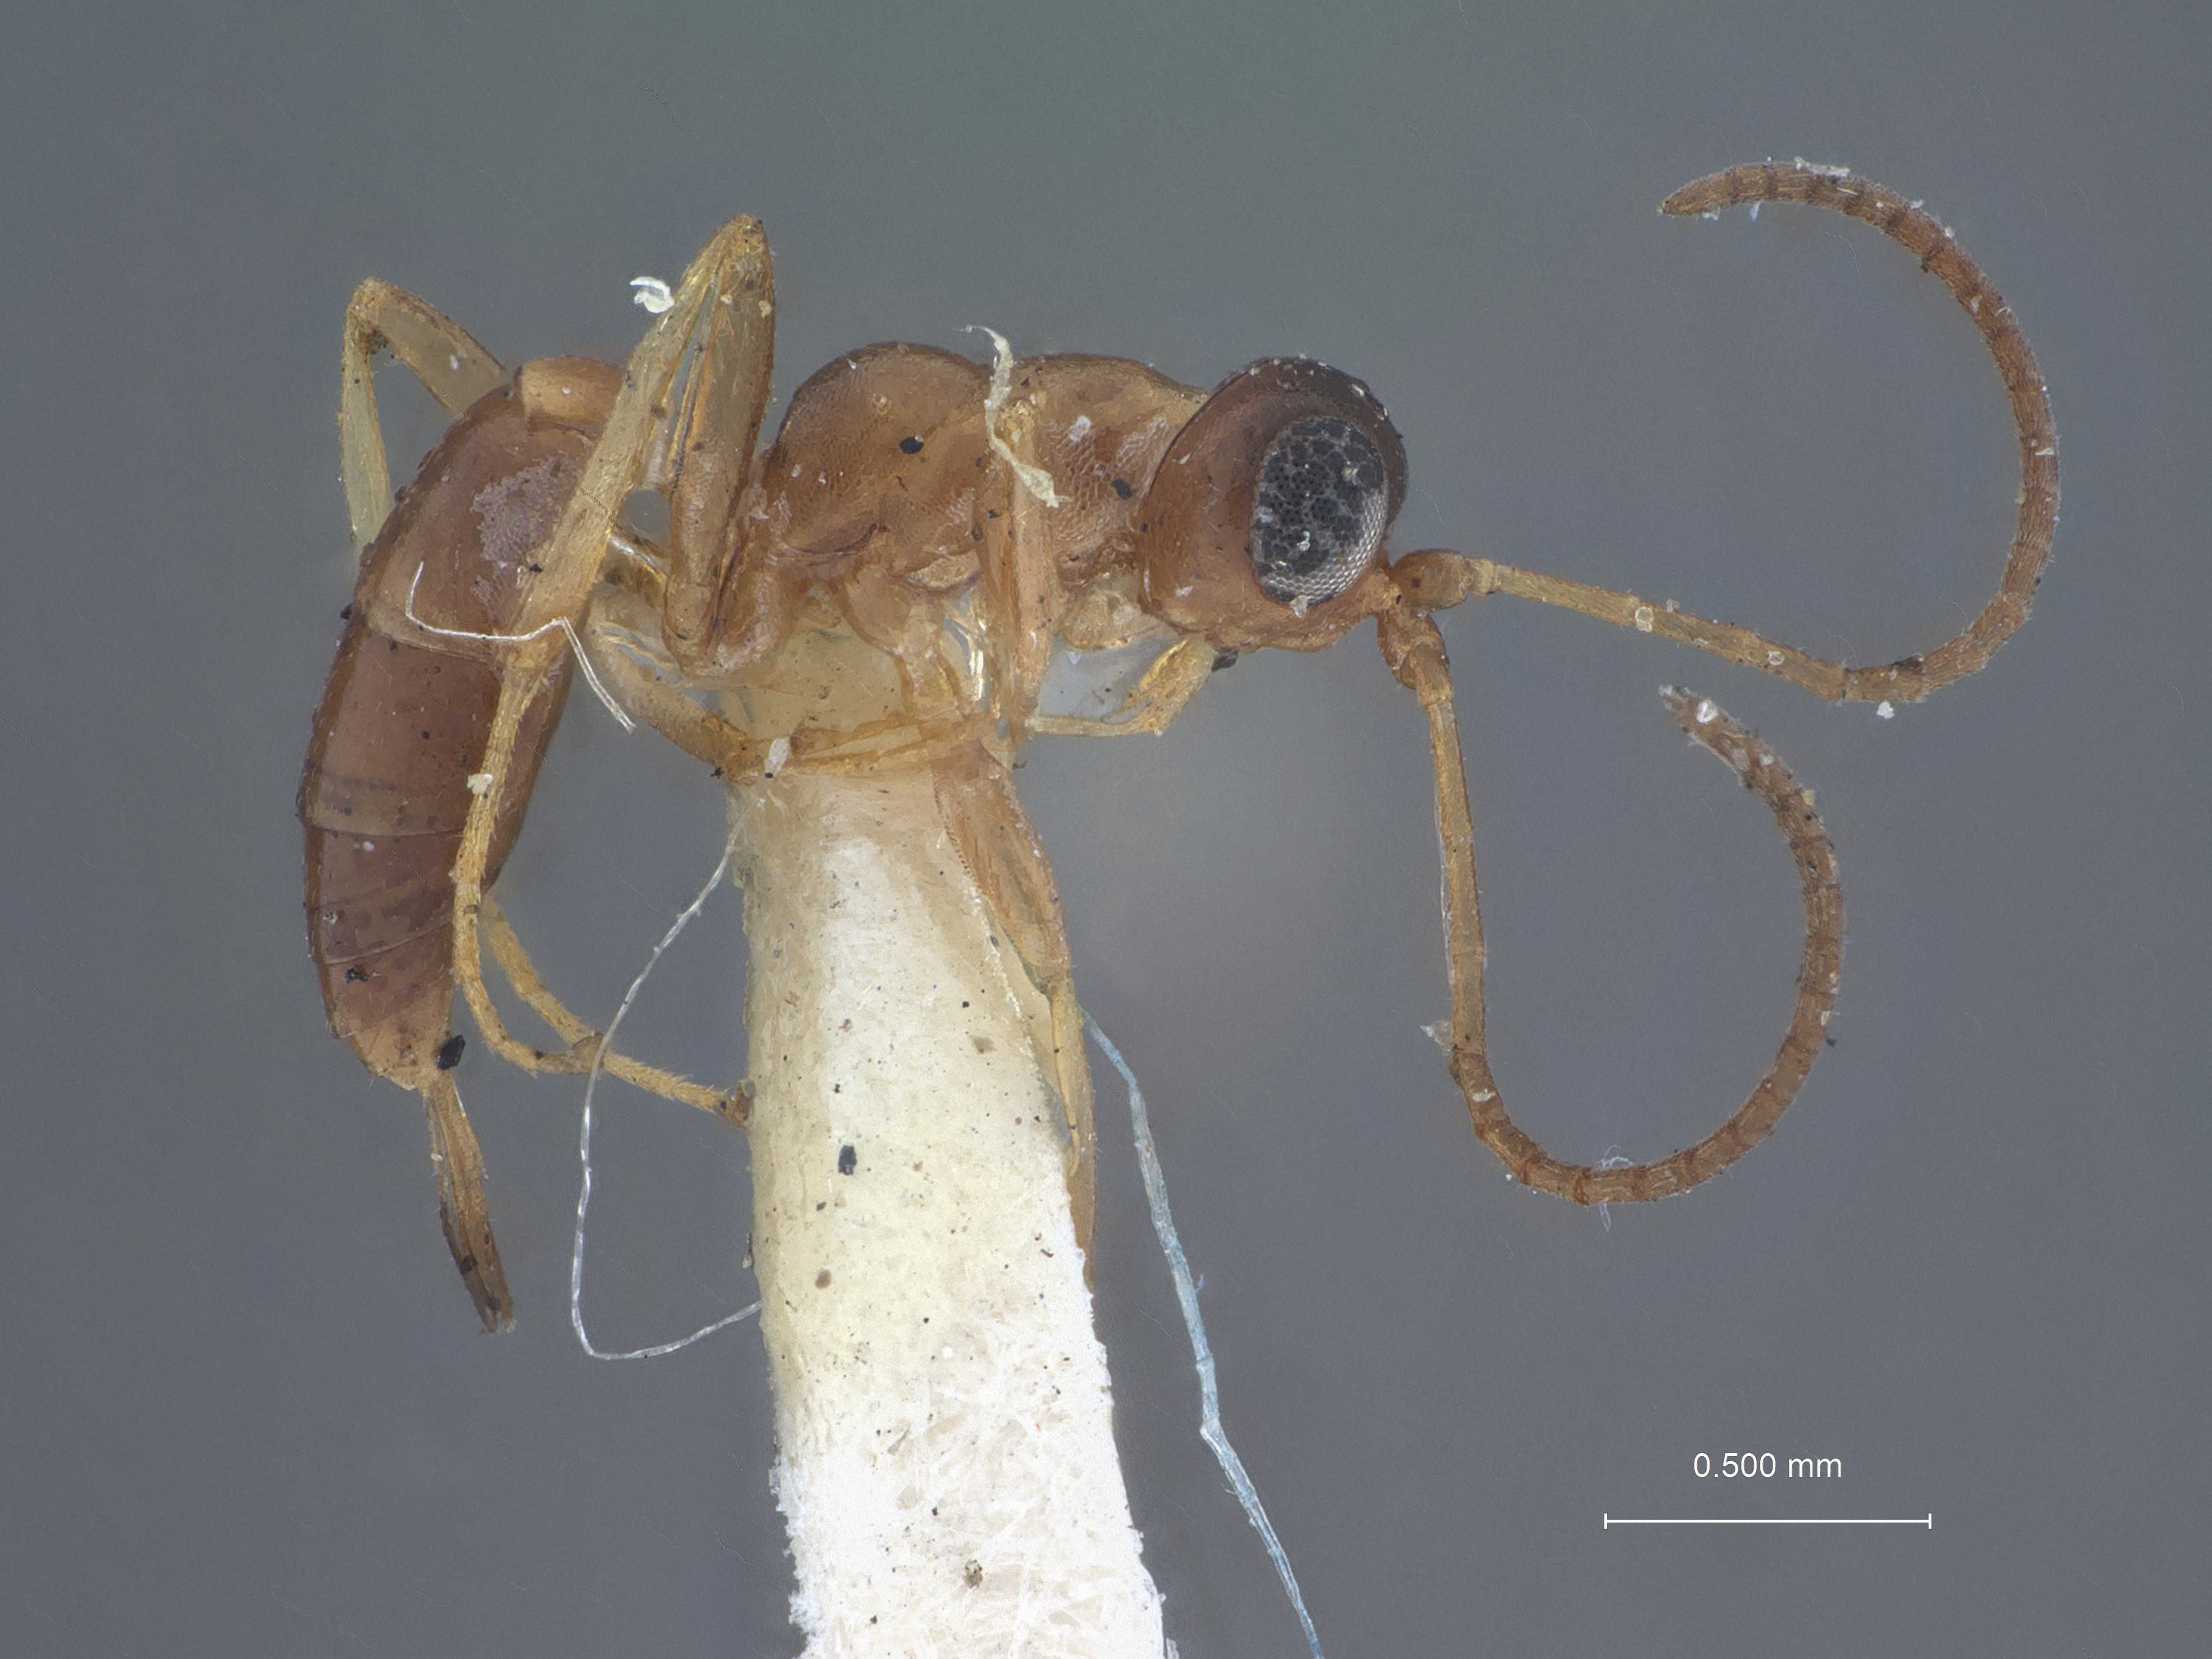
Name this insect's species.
Pezomachus pennsylvanicus
